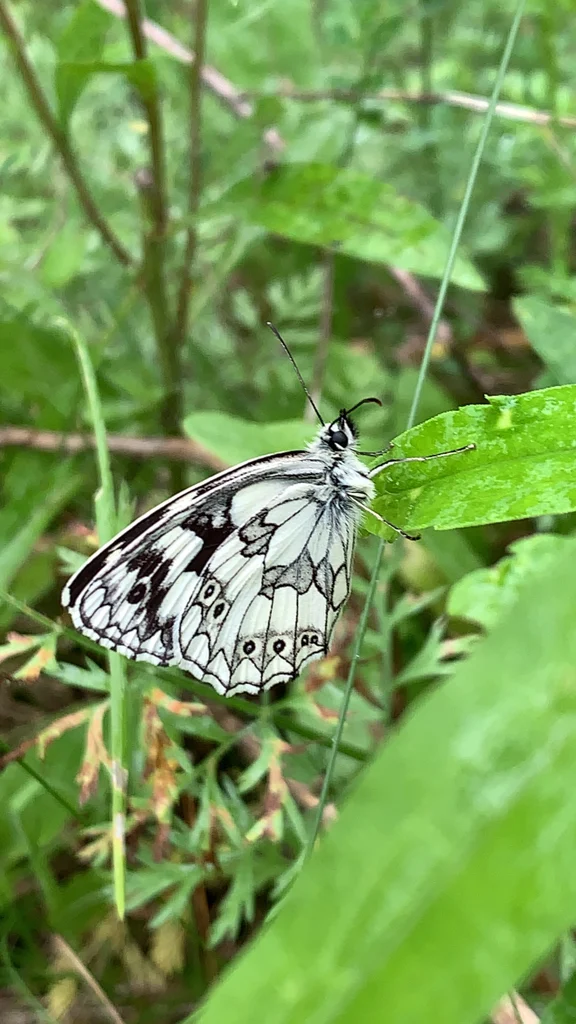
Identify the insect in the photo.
Melanargia galathea
